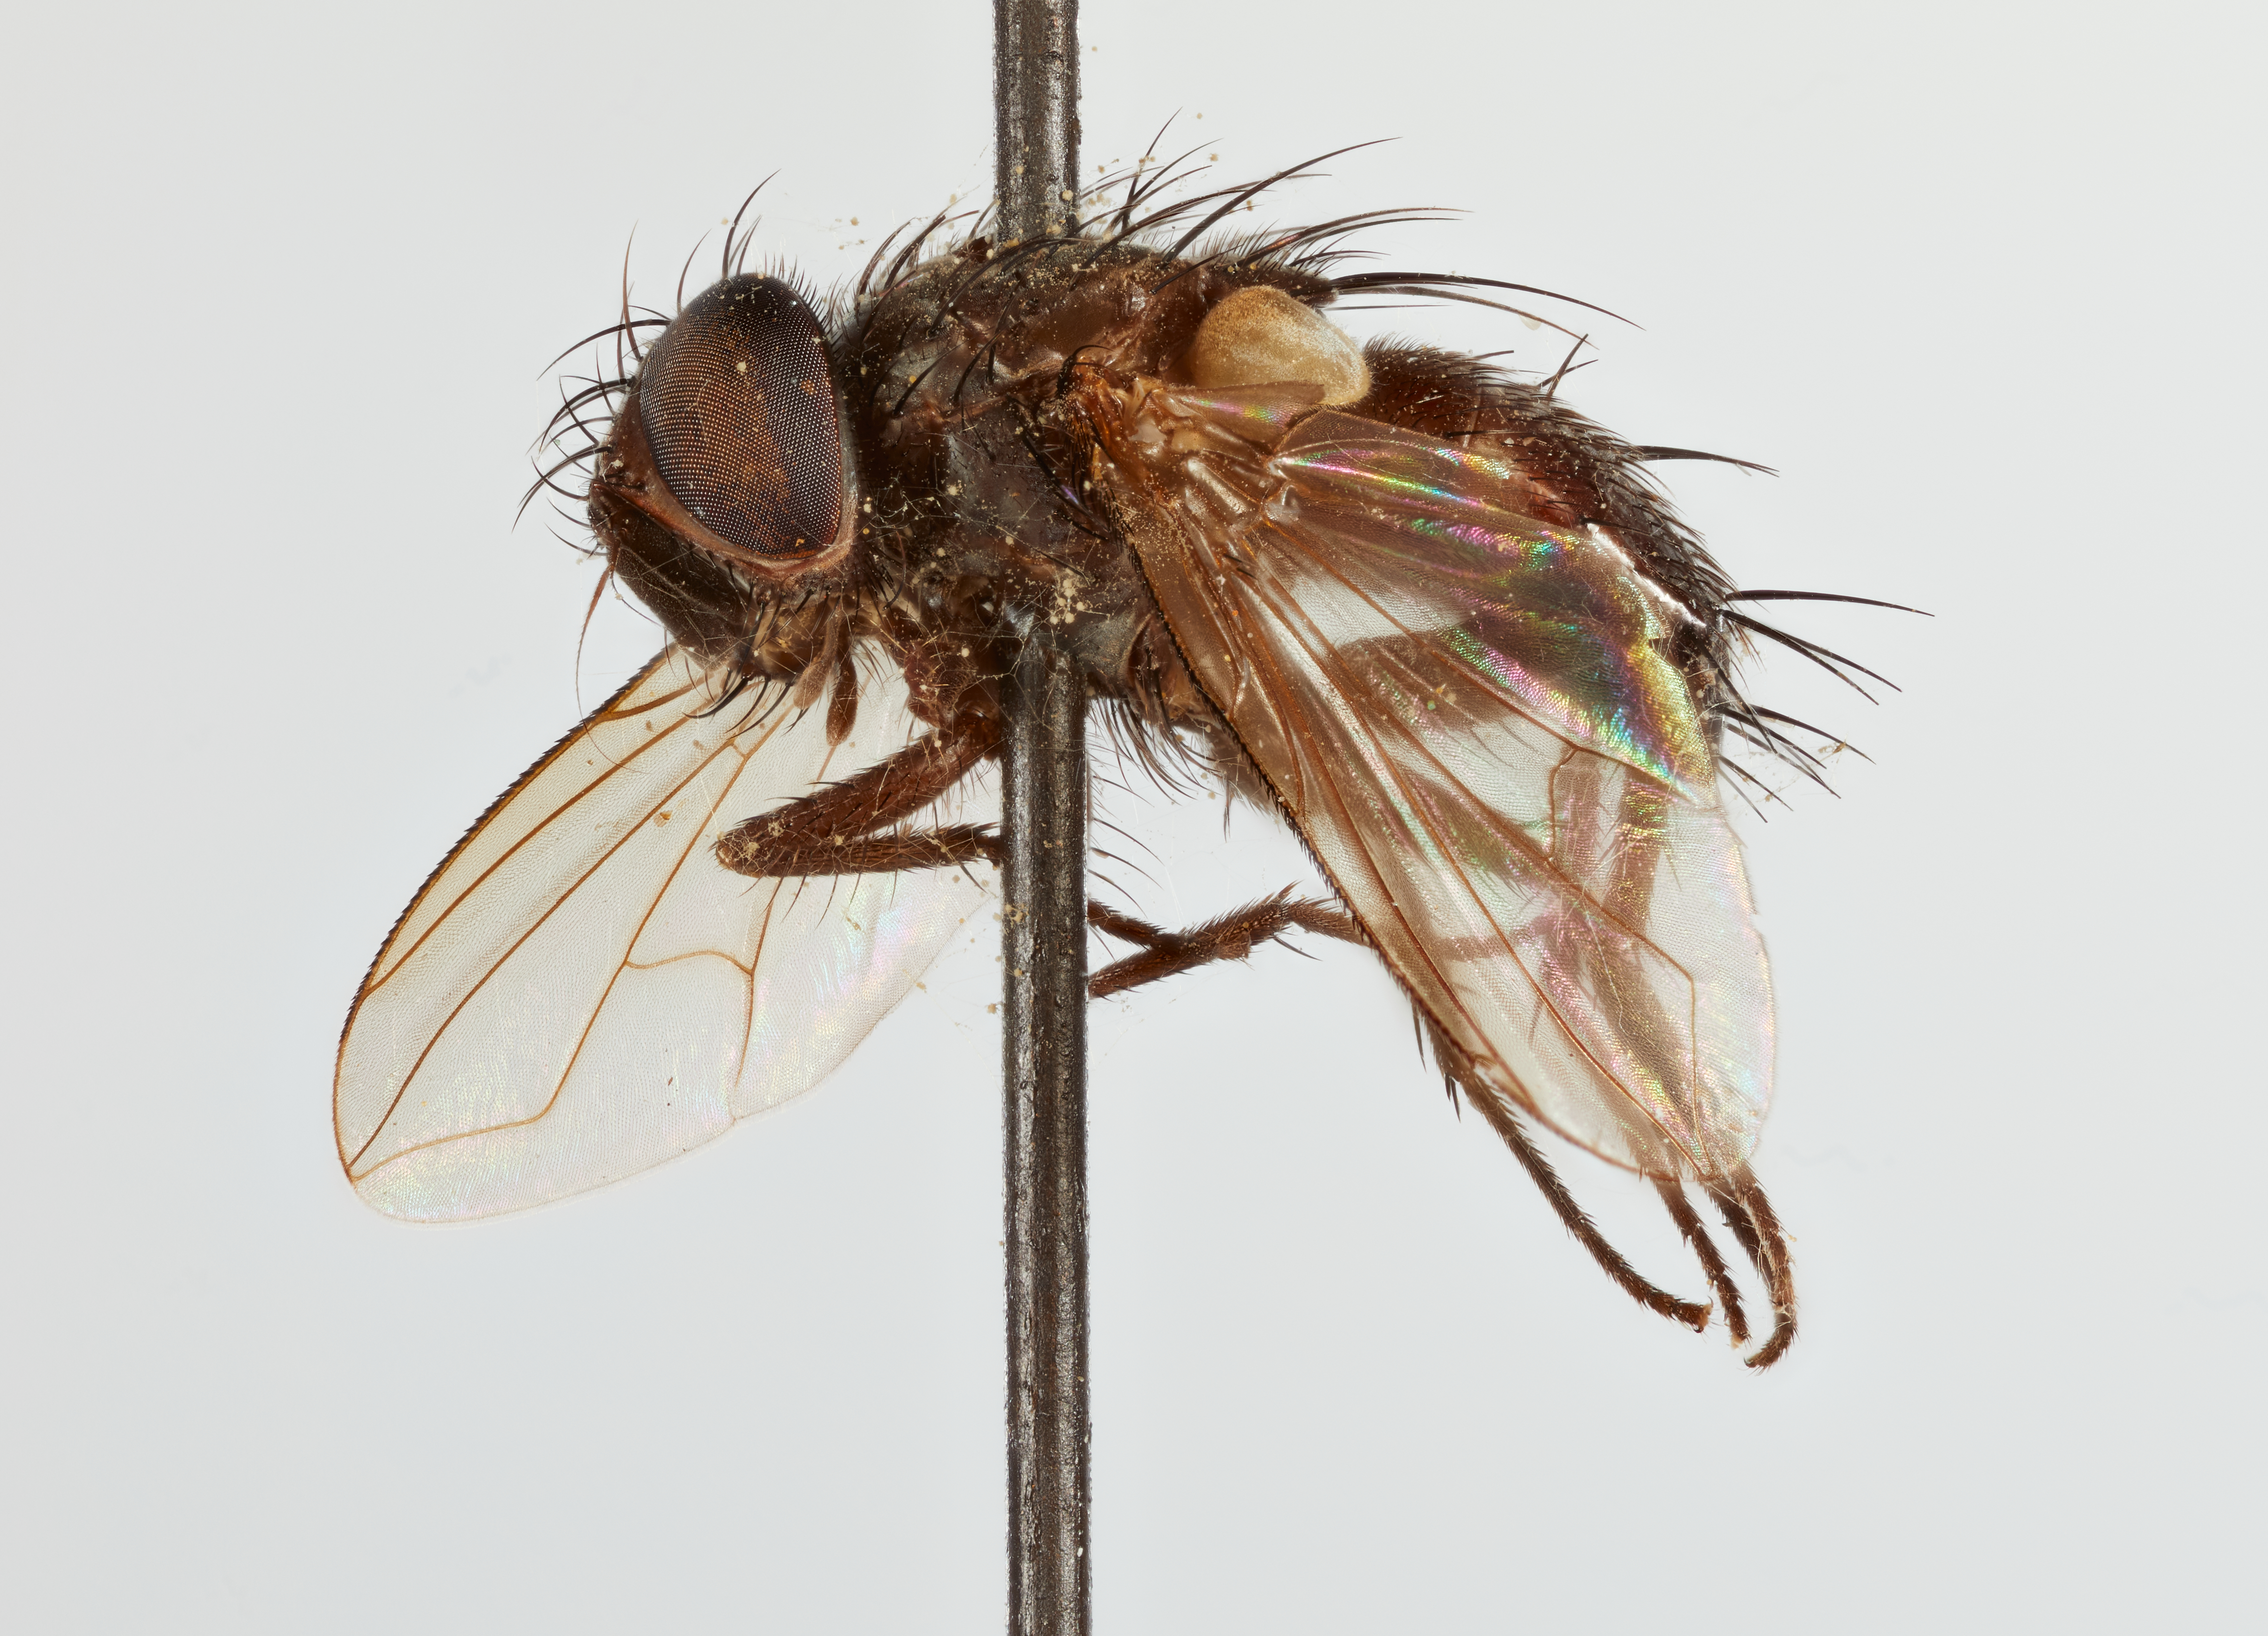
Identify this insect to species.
Bolodoria yahuarmayana
